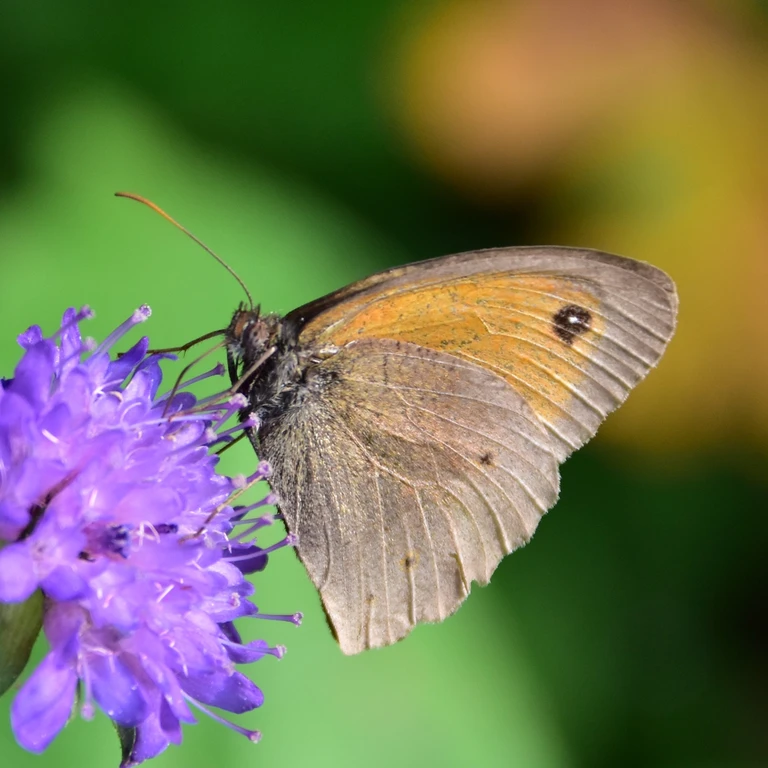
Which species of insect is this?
Maniola jurtina
